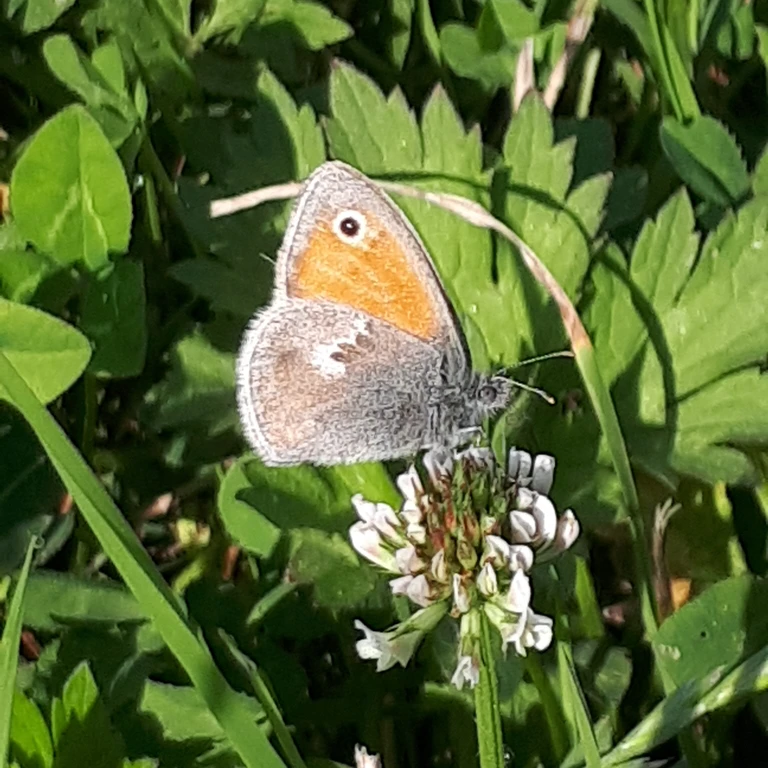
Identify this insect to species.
Coenonympha pamphilus
